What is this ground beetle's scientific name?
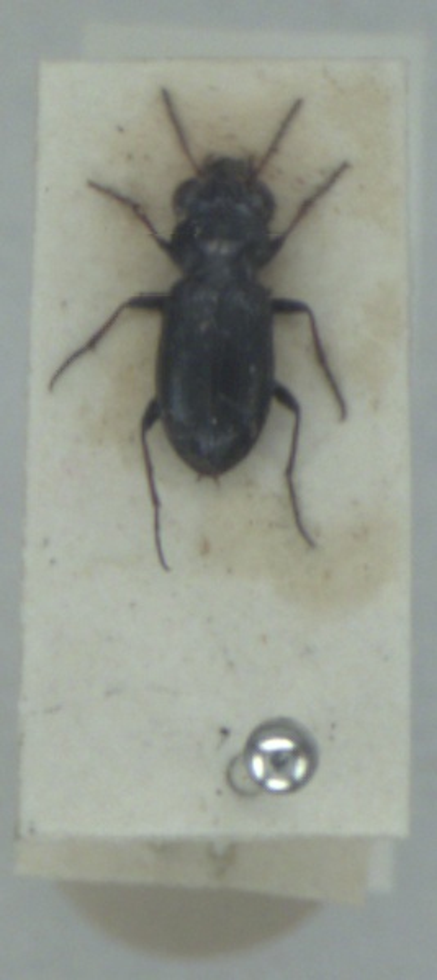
Notiophilus palustris
